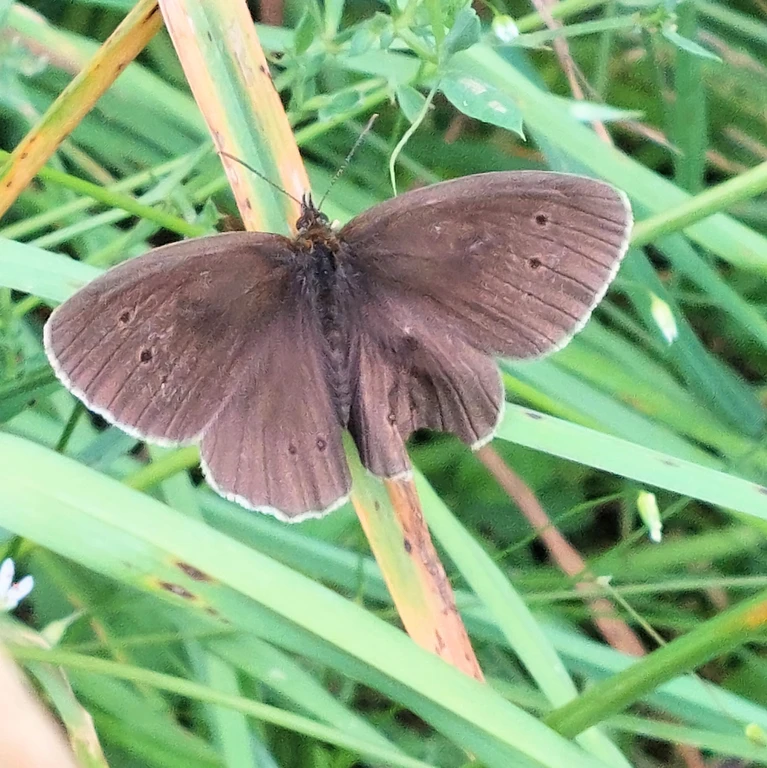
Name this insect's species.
Aphantopus hyperantus
